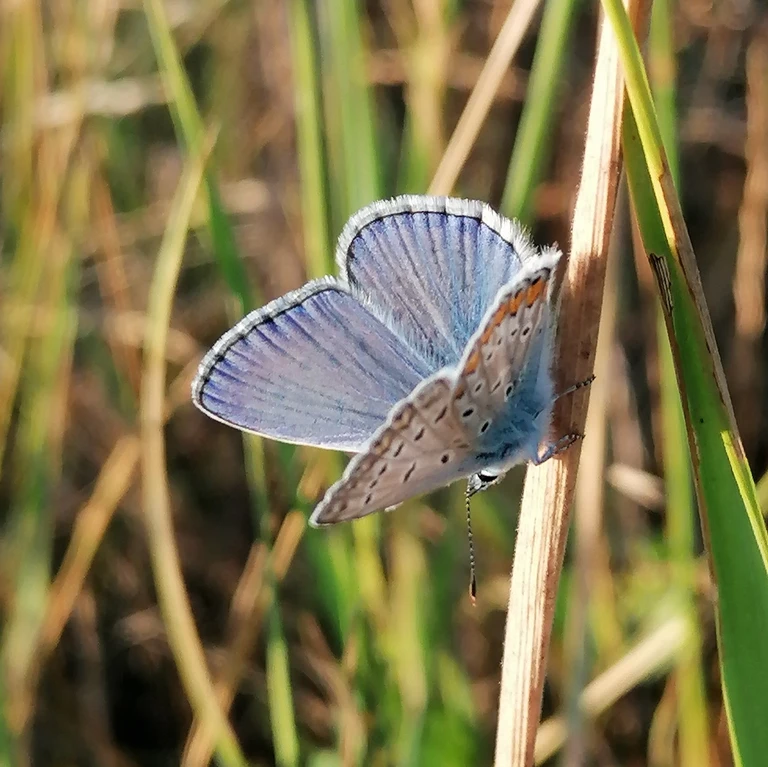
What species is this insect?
Polyommatus icarus
